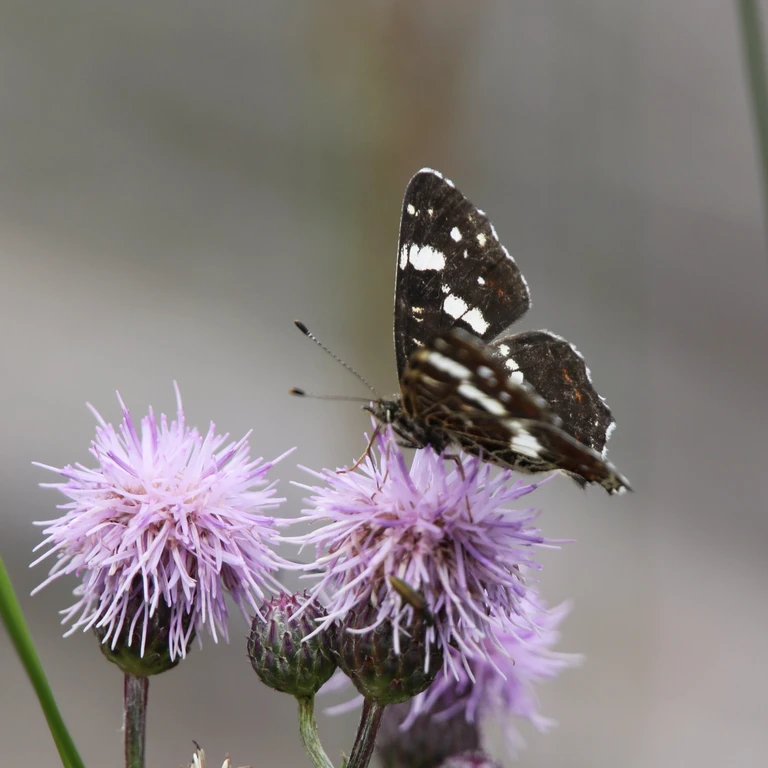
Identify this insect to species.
Araschnia levana
